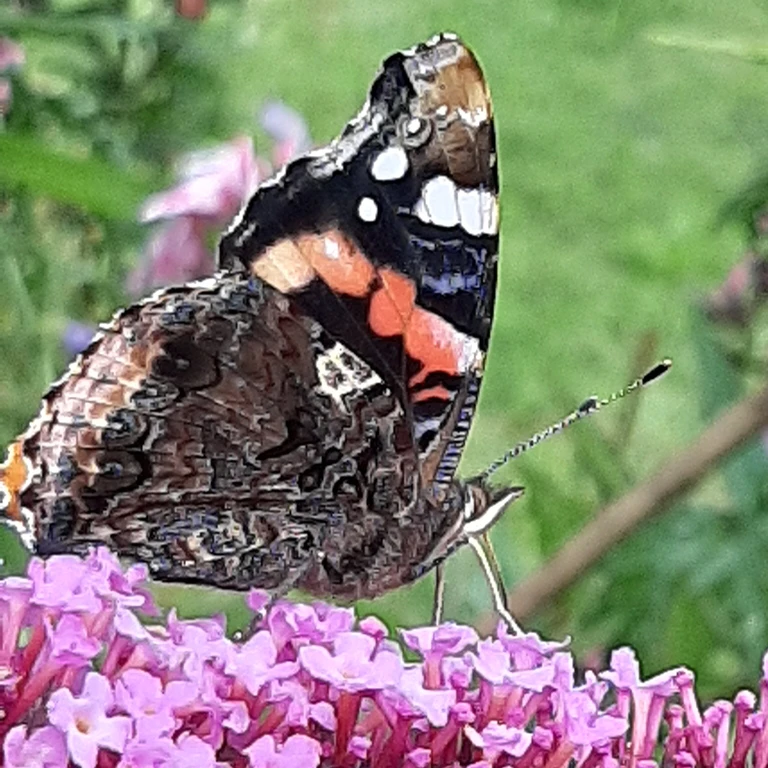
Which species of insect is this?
Vanessa atalanta
